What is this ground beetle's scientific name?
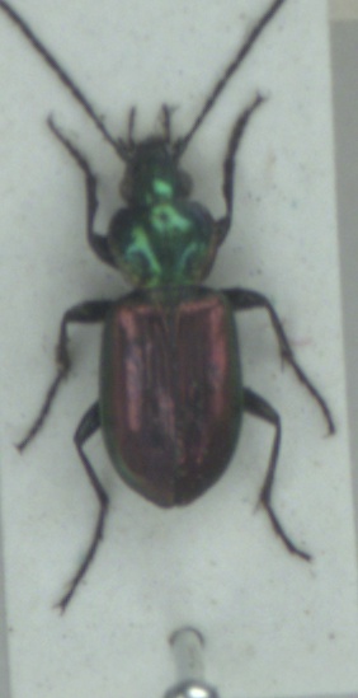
Agonum sexpunctatum
